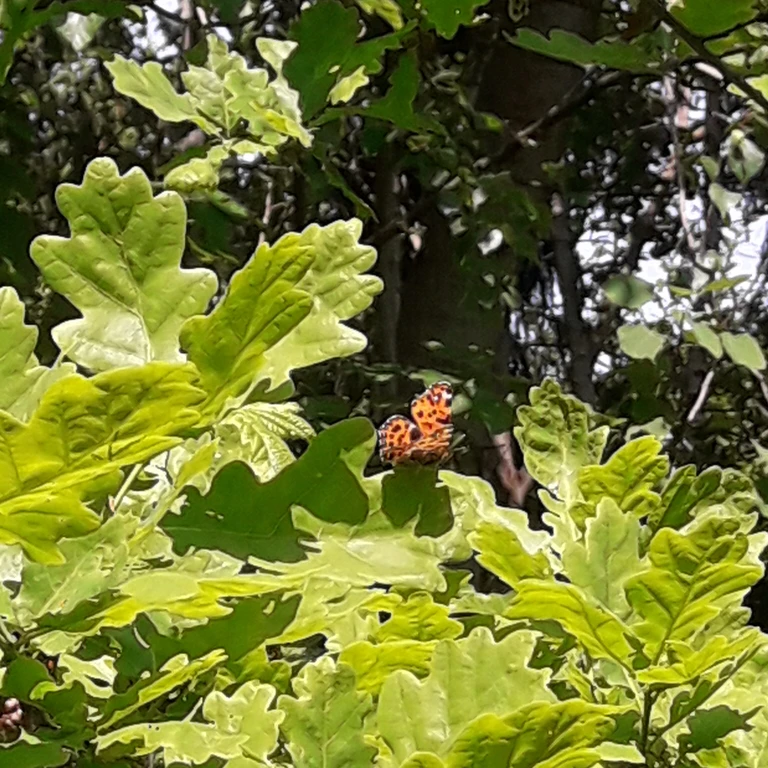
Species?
Araschnia levana
